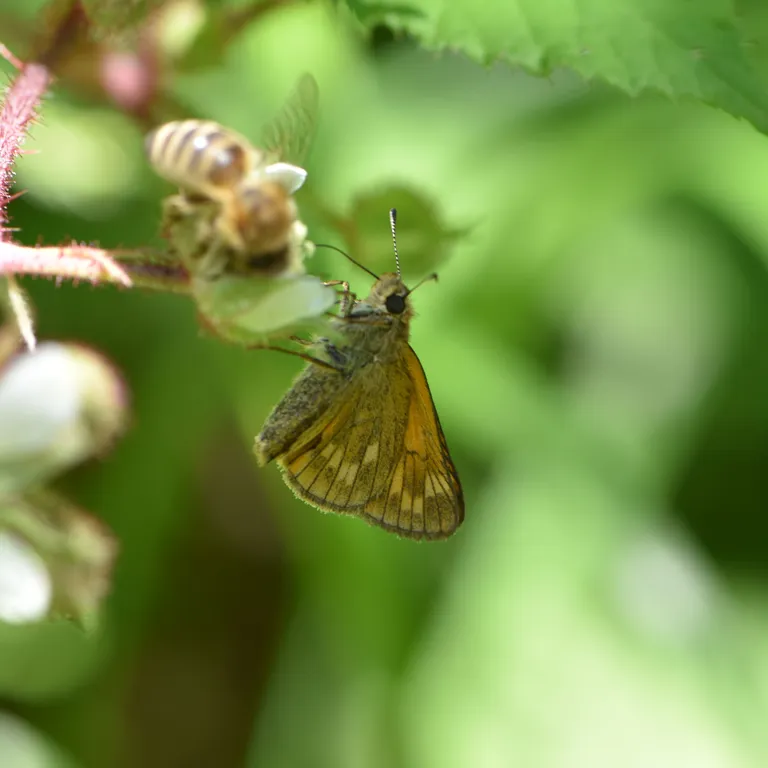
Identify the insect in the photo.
Ochlodes sylvanus (also Ochlodes venata)
